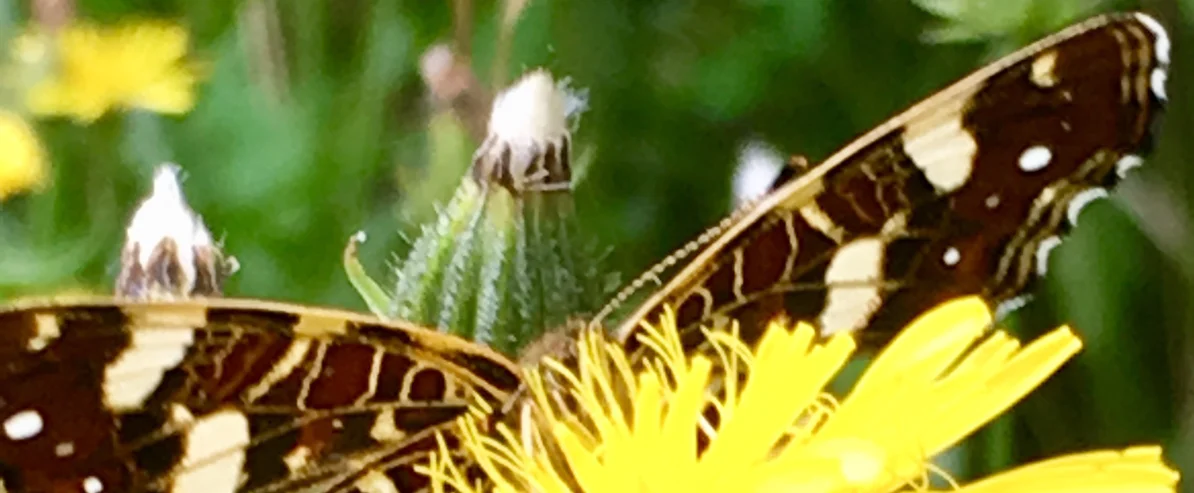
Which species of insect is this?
Araschnia levana
